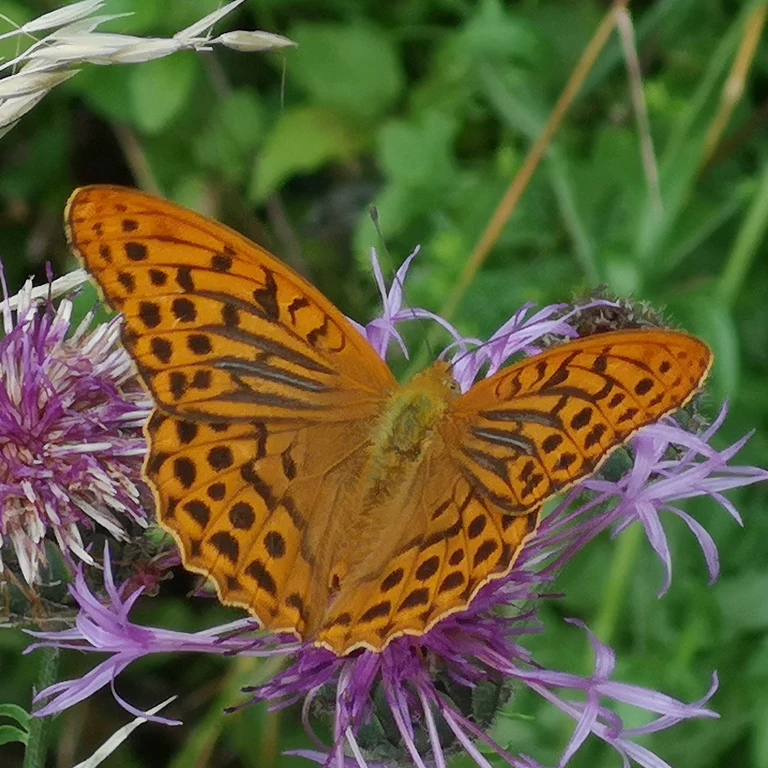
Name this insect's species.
Argynnis paphia
